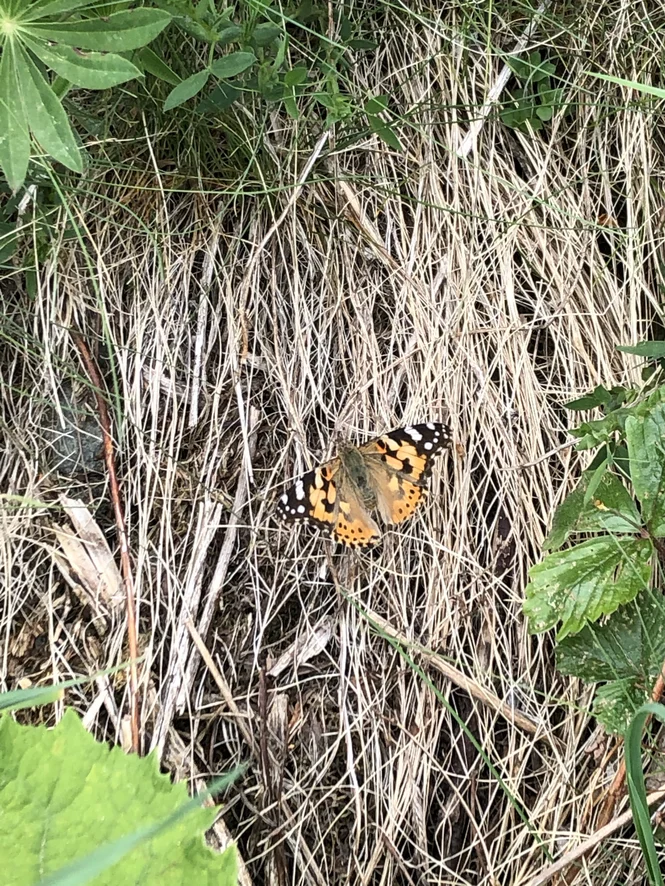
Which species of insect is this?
Vanessa cardui
